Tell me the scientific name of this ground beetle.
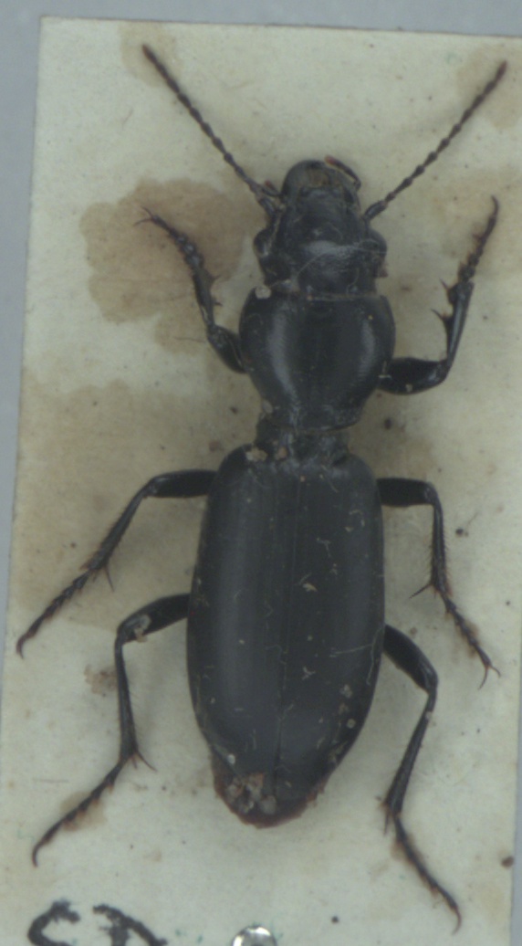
Broscus cephalotes
